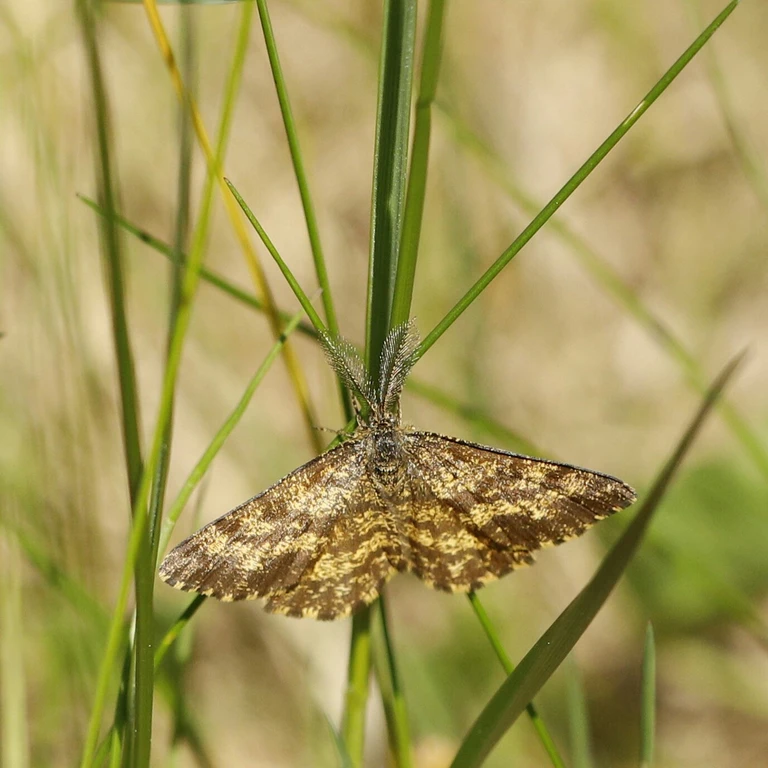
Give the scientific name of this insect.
Ematurga atomaria
